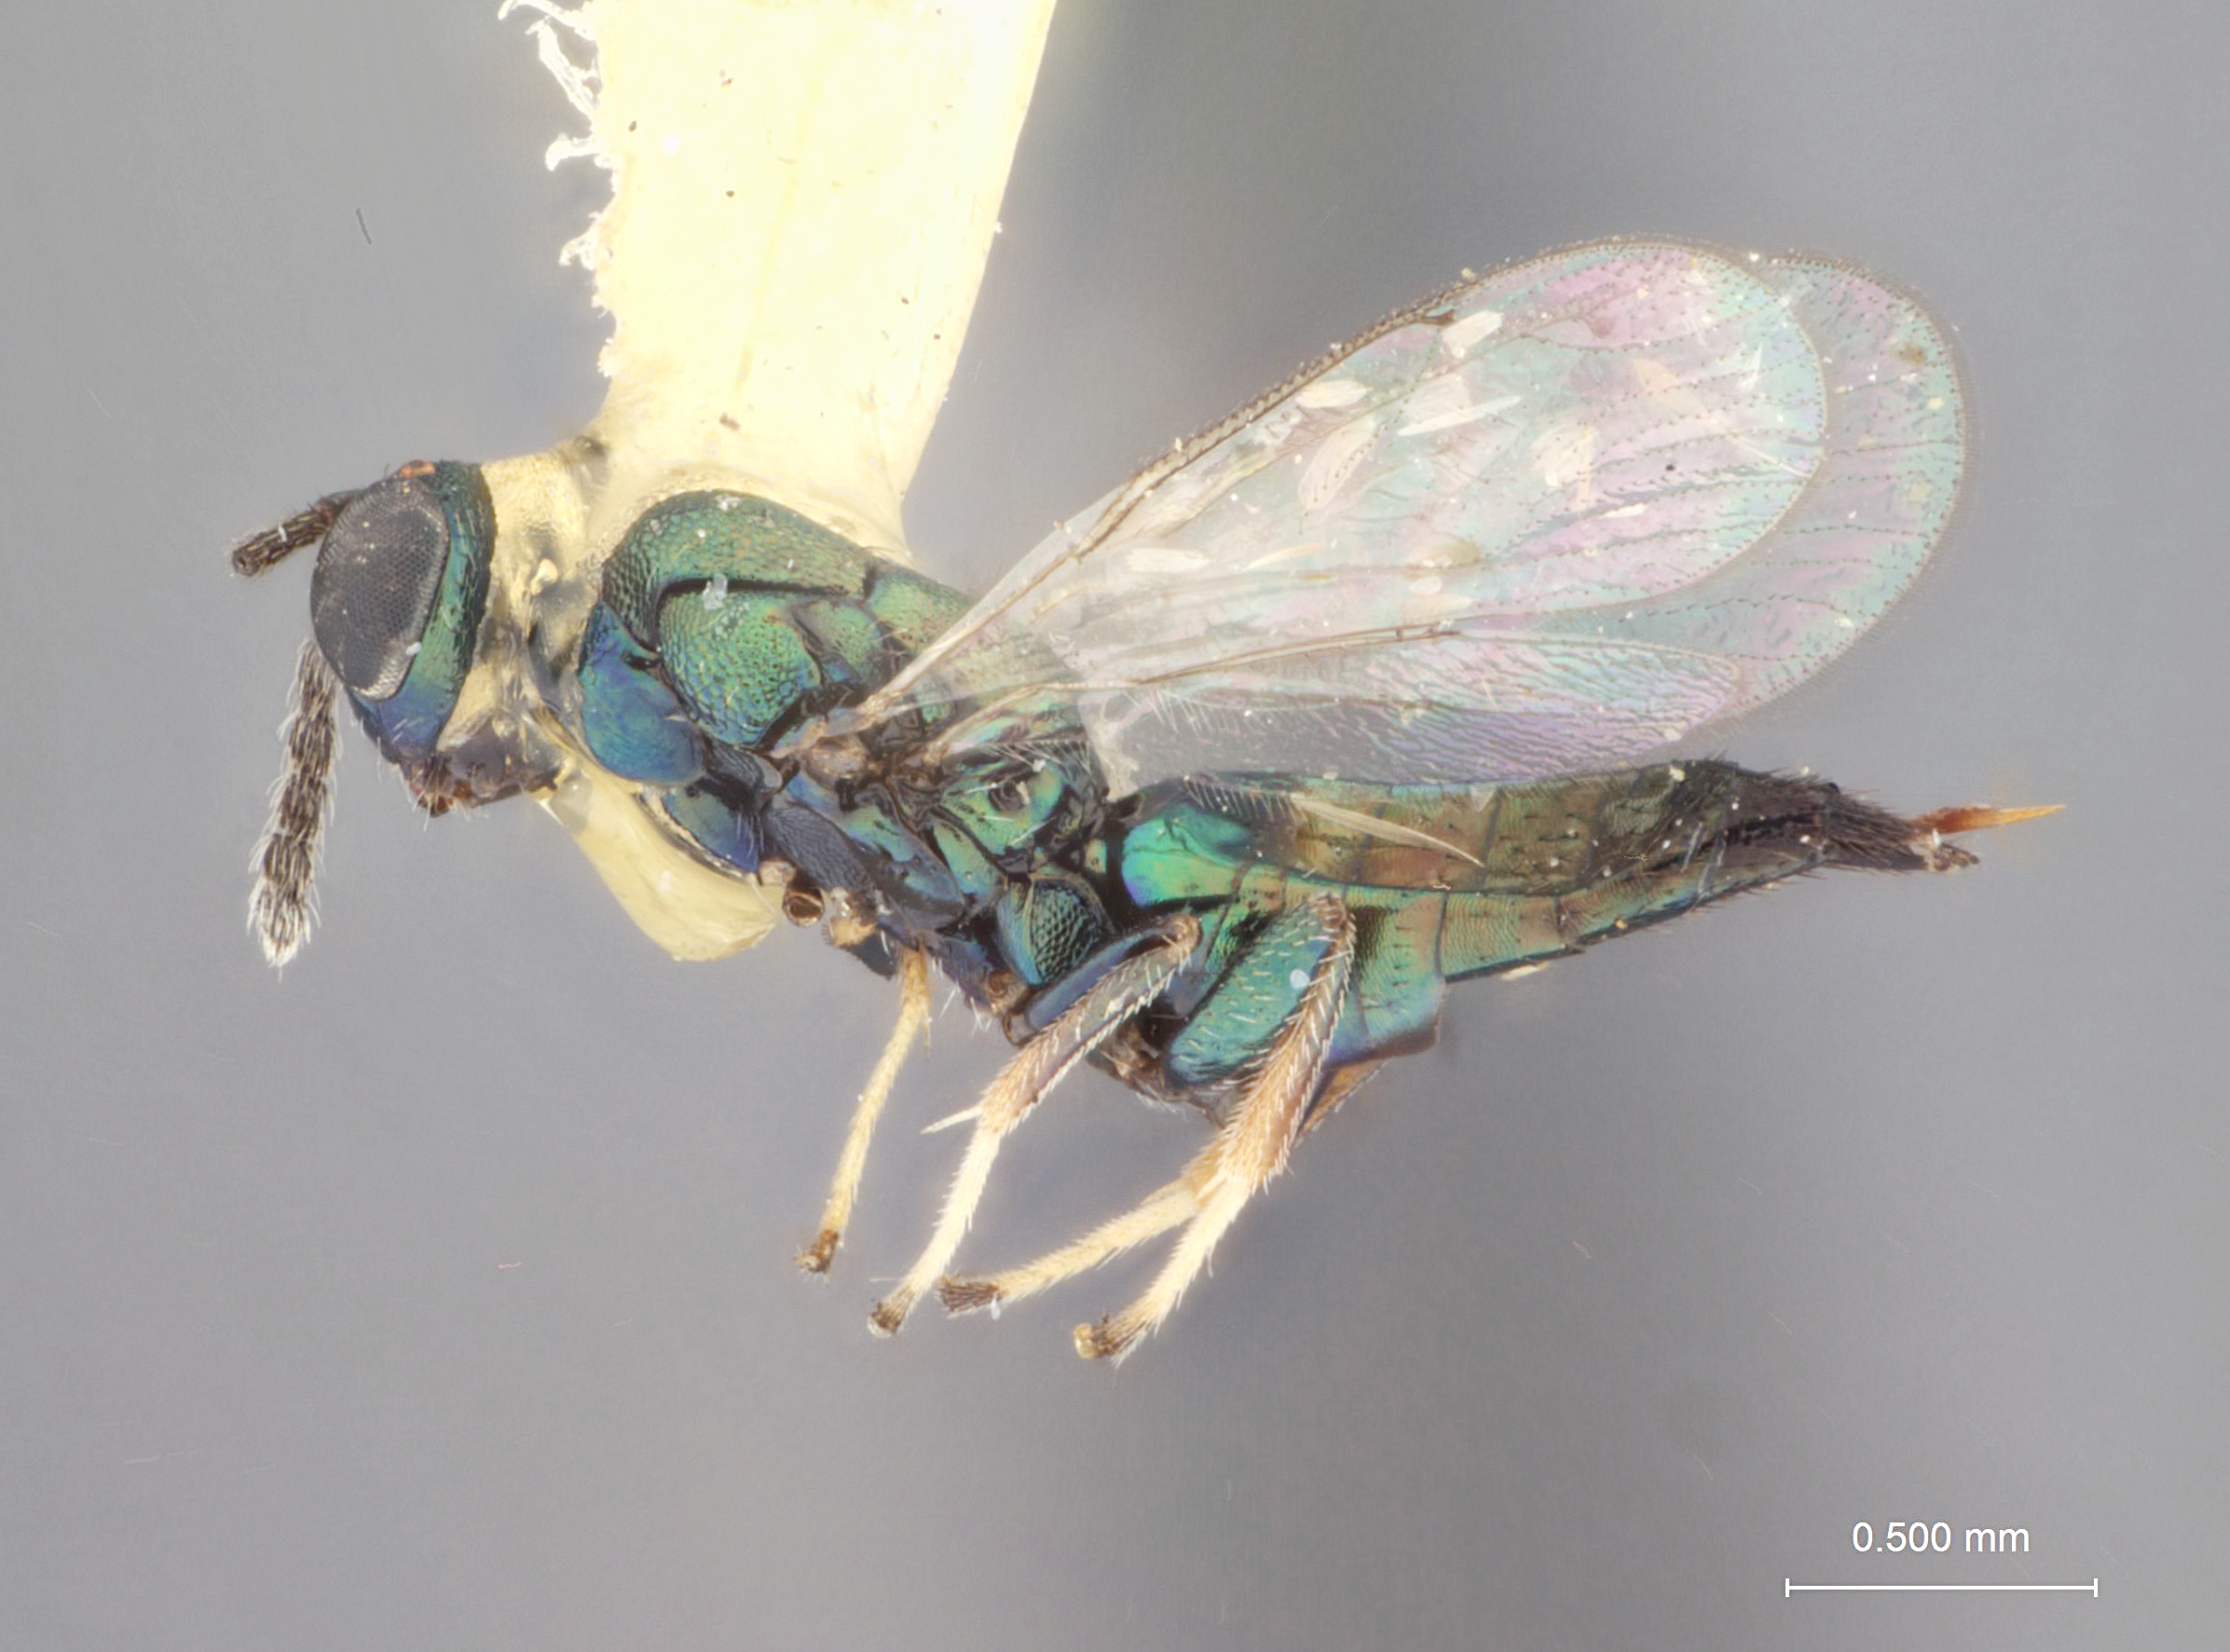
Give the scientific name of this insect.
Euderus yapensis
